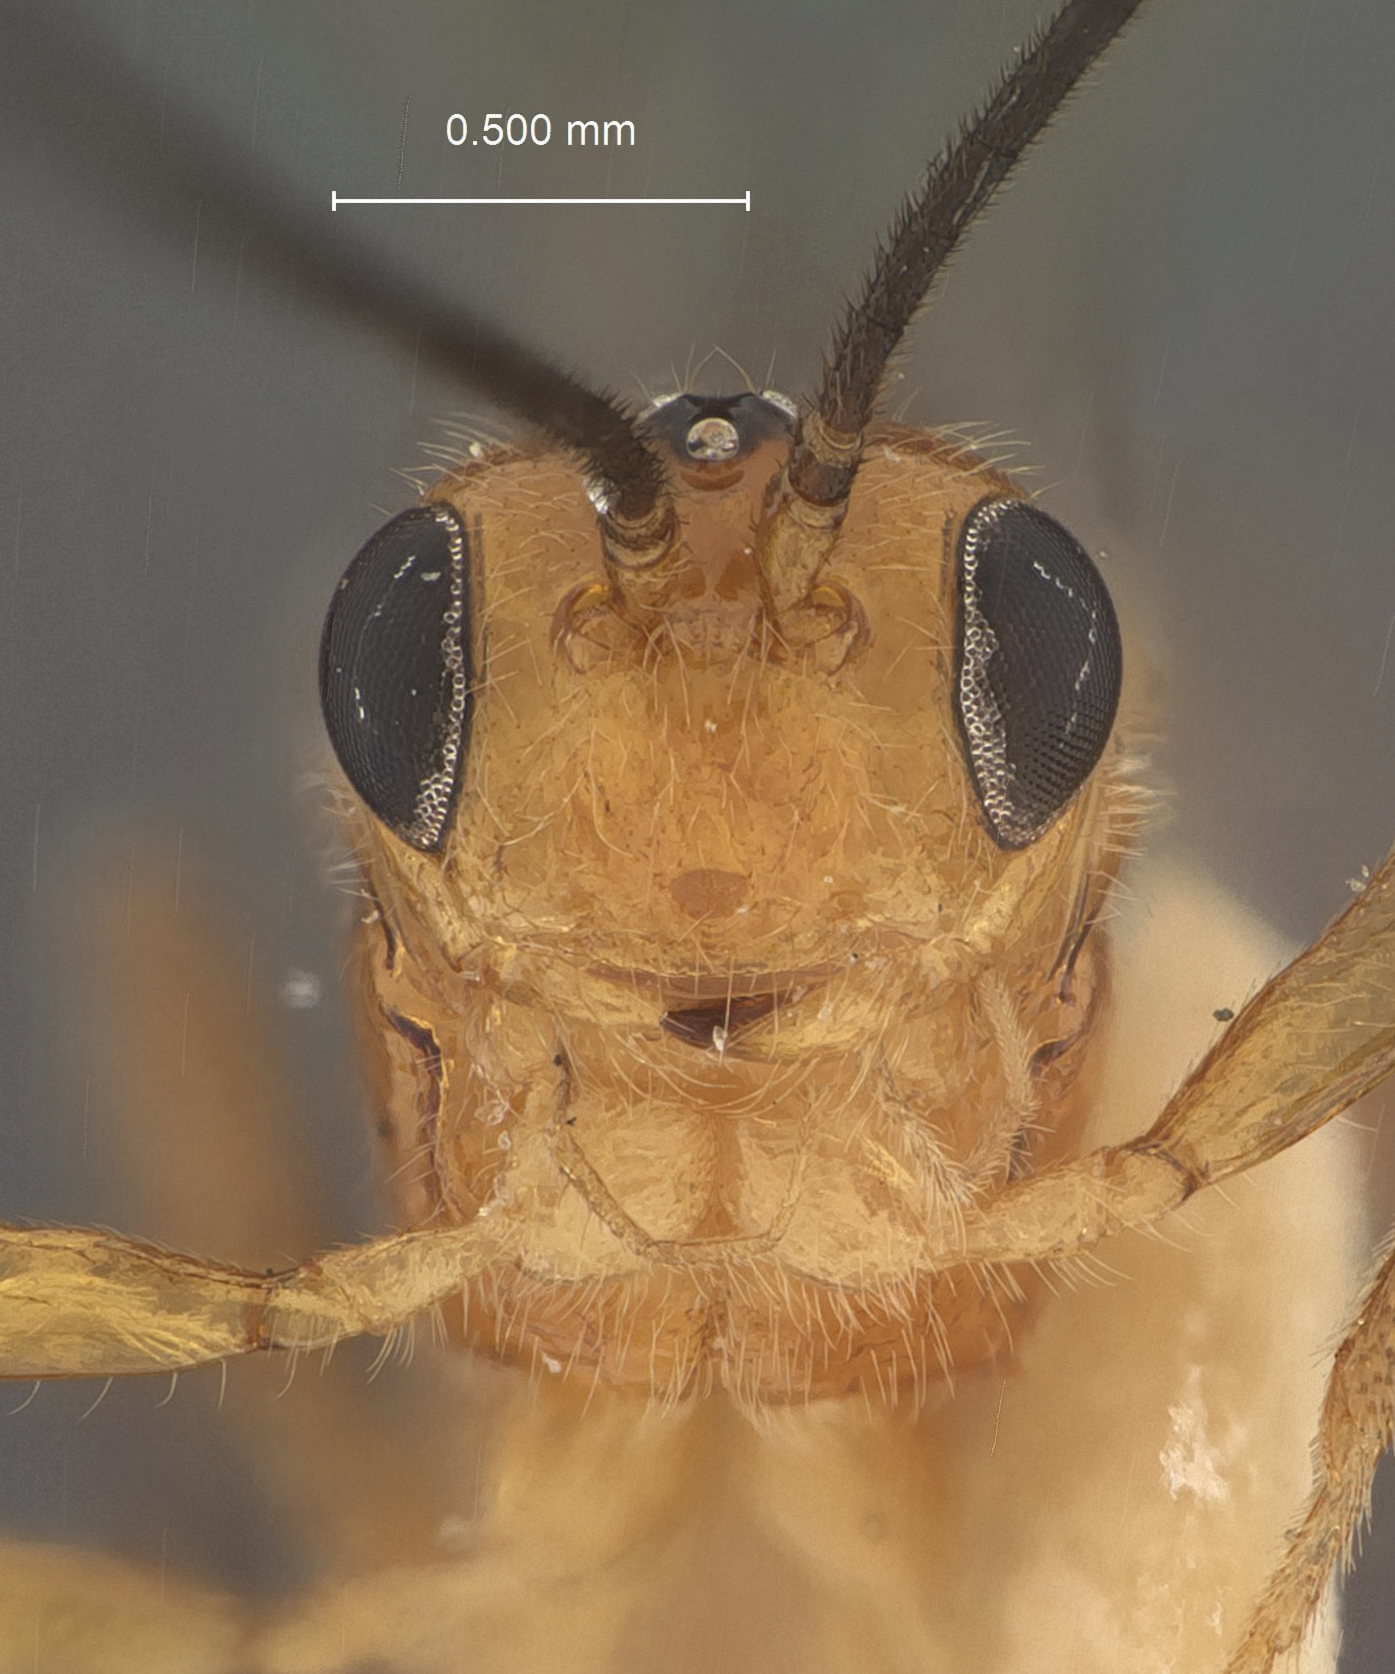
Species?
Opius juglandis
